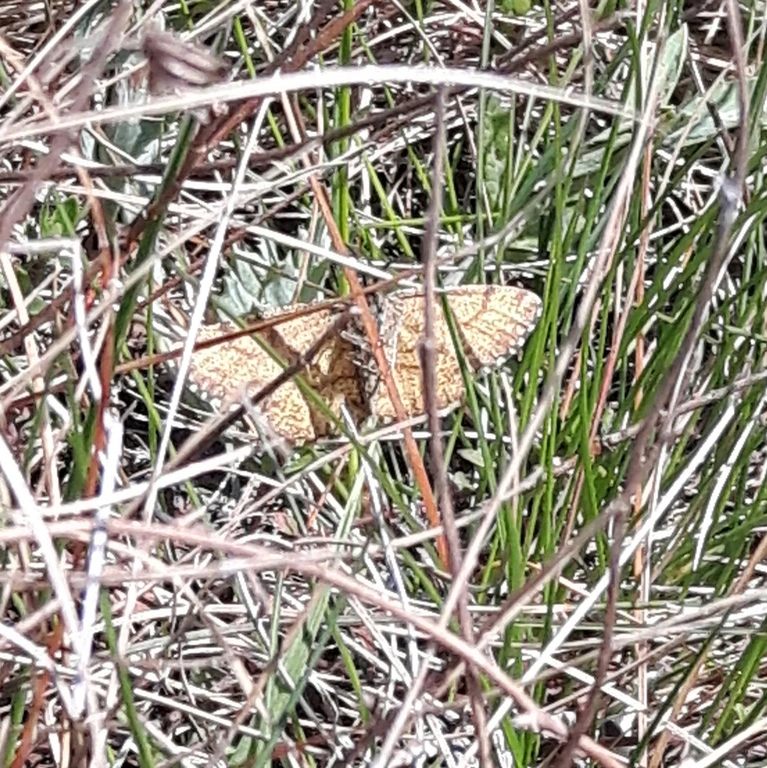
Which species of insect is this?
Ematurga atomaria
